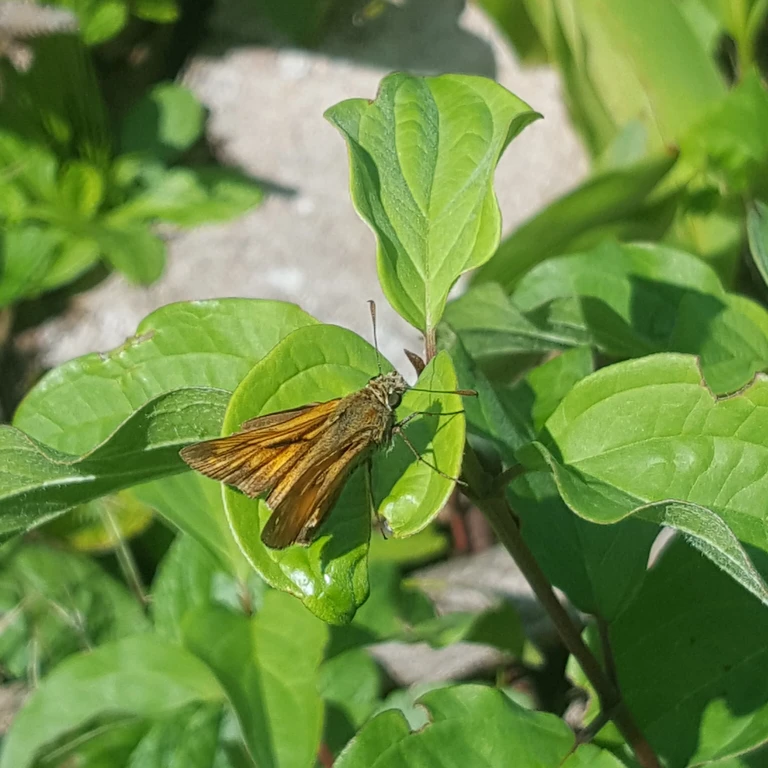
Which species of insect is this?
Ochlodes sylvanus (also Ochlodes venata)
